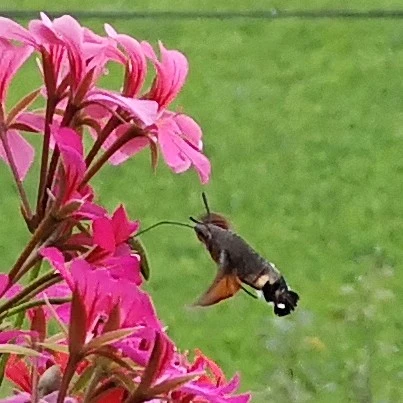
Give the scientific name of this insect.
Macroglossum stellatarum
